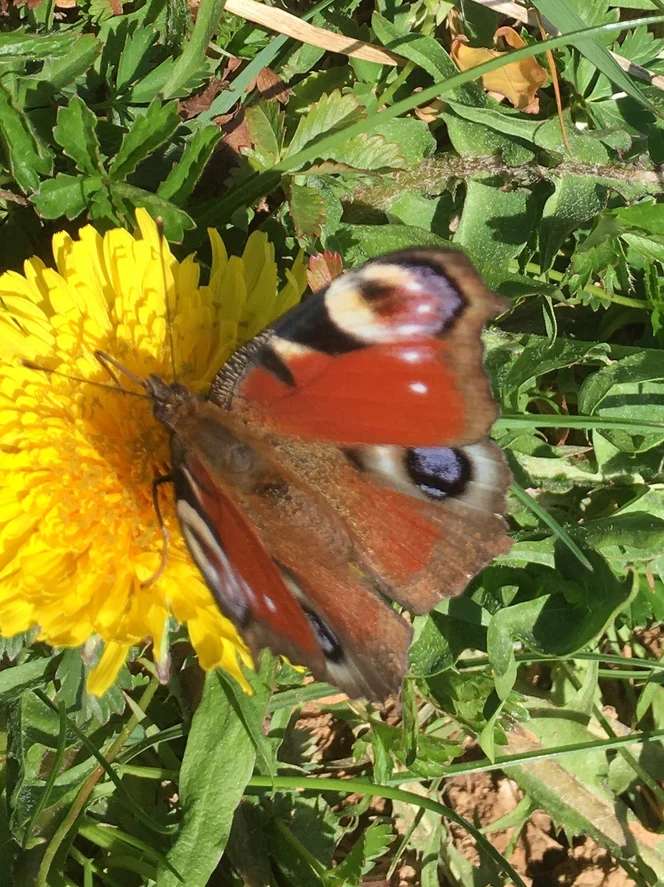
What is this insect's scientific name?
Aglais io
